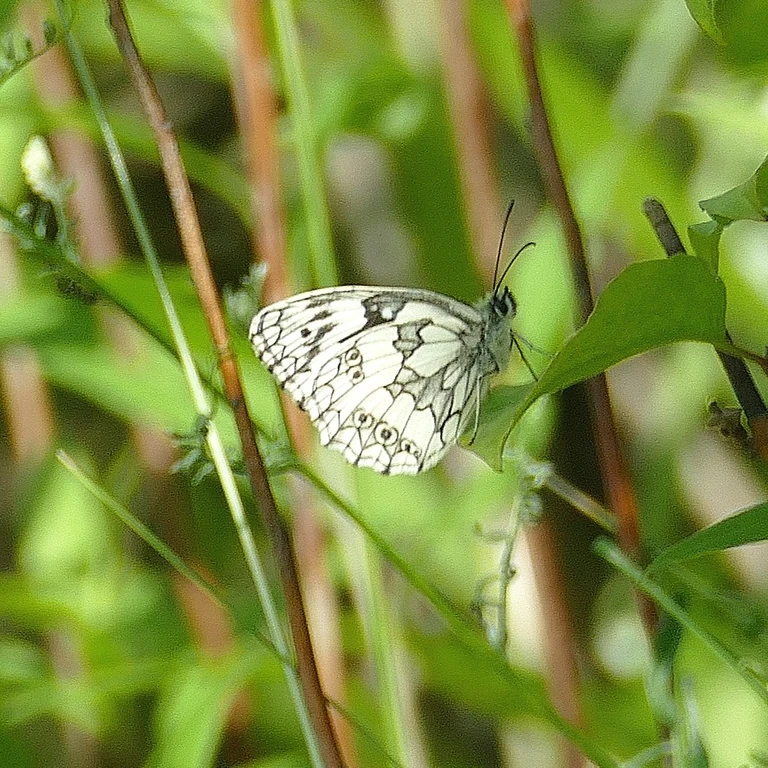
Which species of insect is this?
Melanargia galathea
